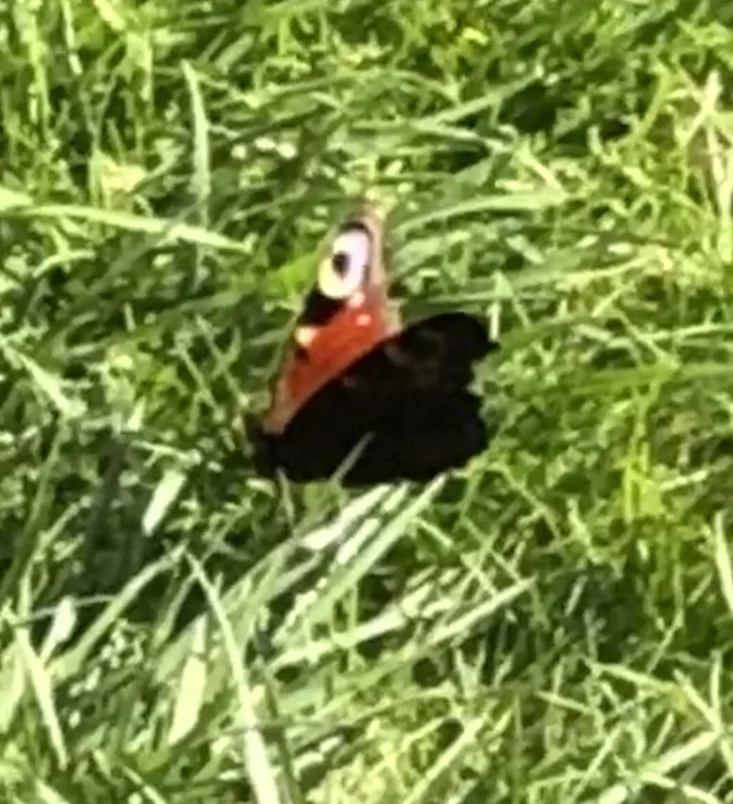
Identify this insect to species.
Aglais io
